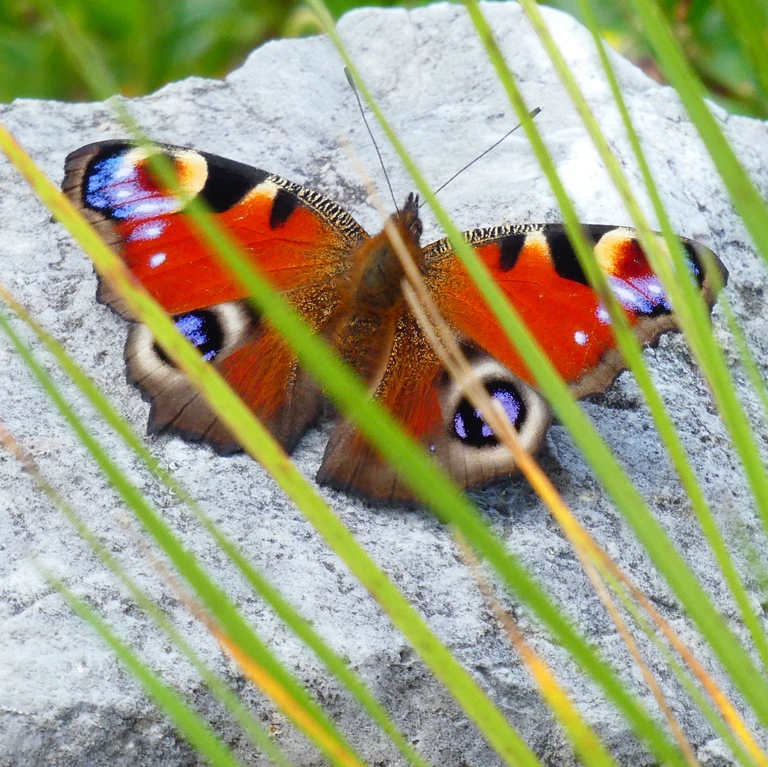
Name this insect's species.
Aglais io
